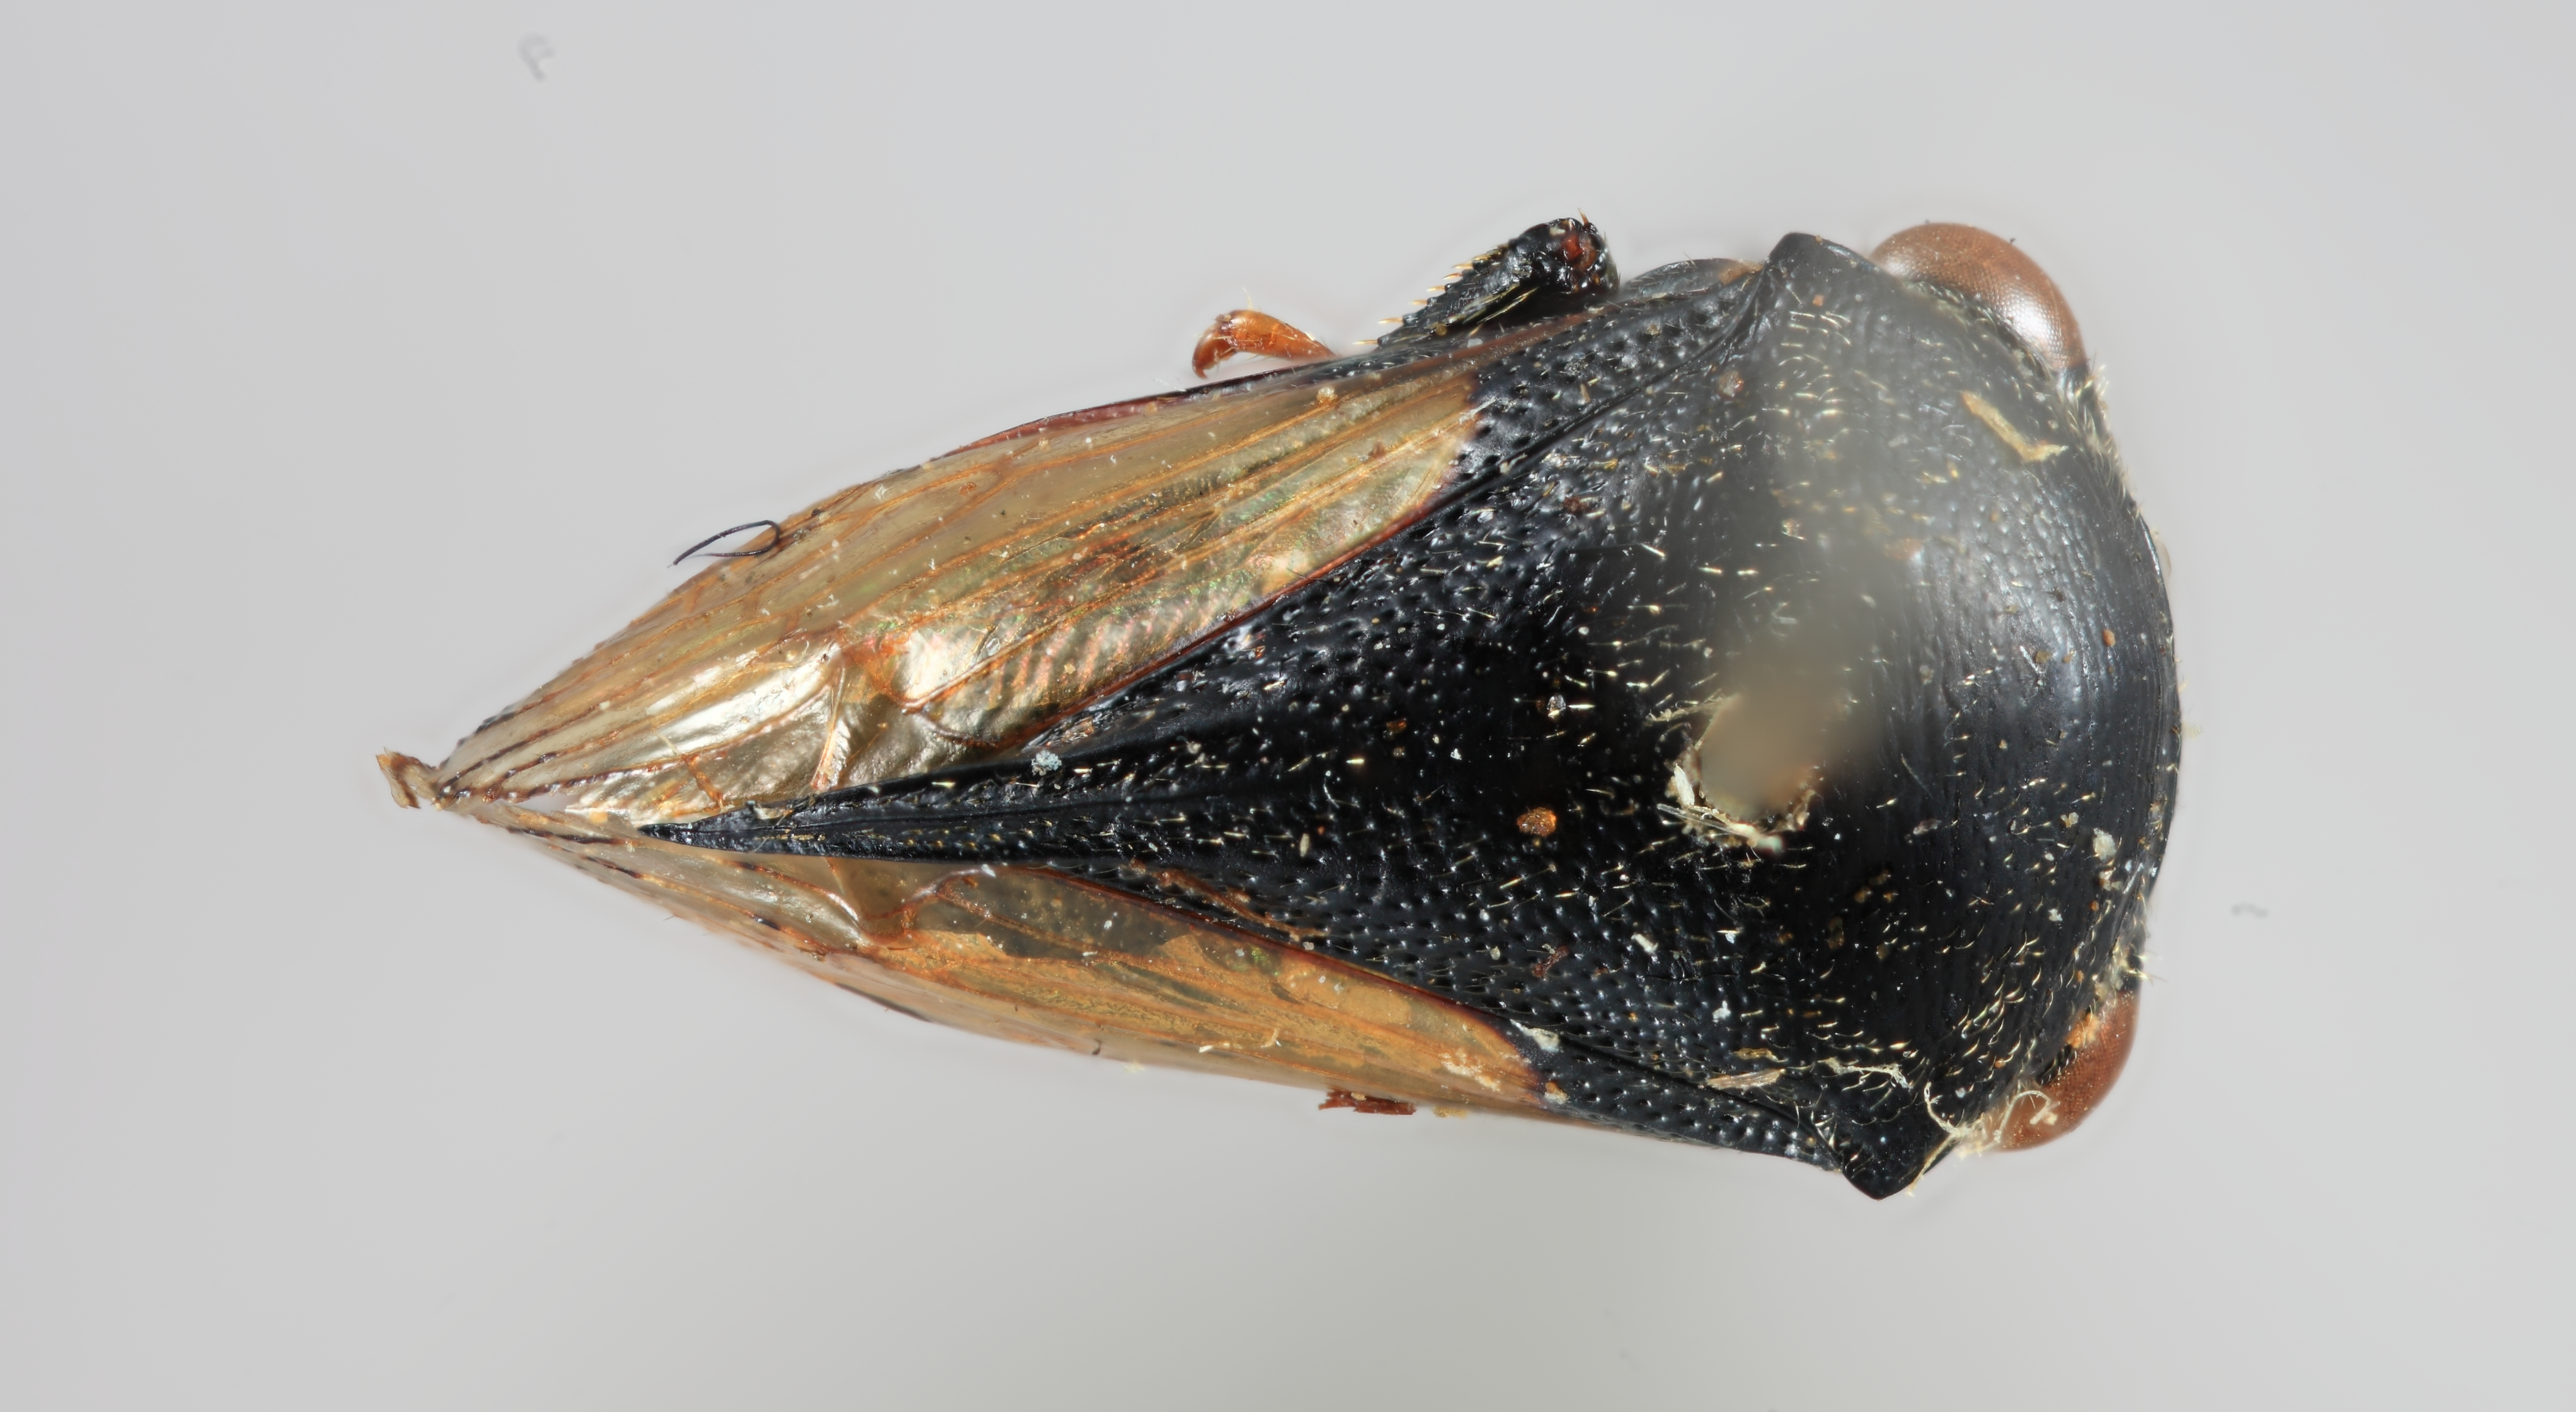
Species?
Cryptaspidia nigra
